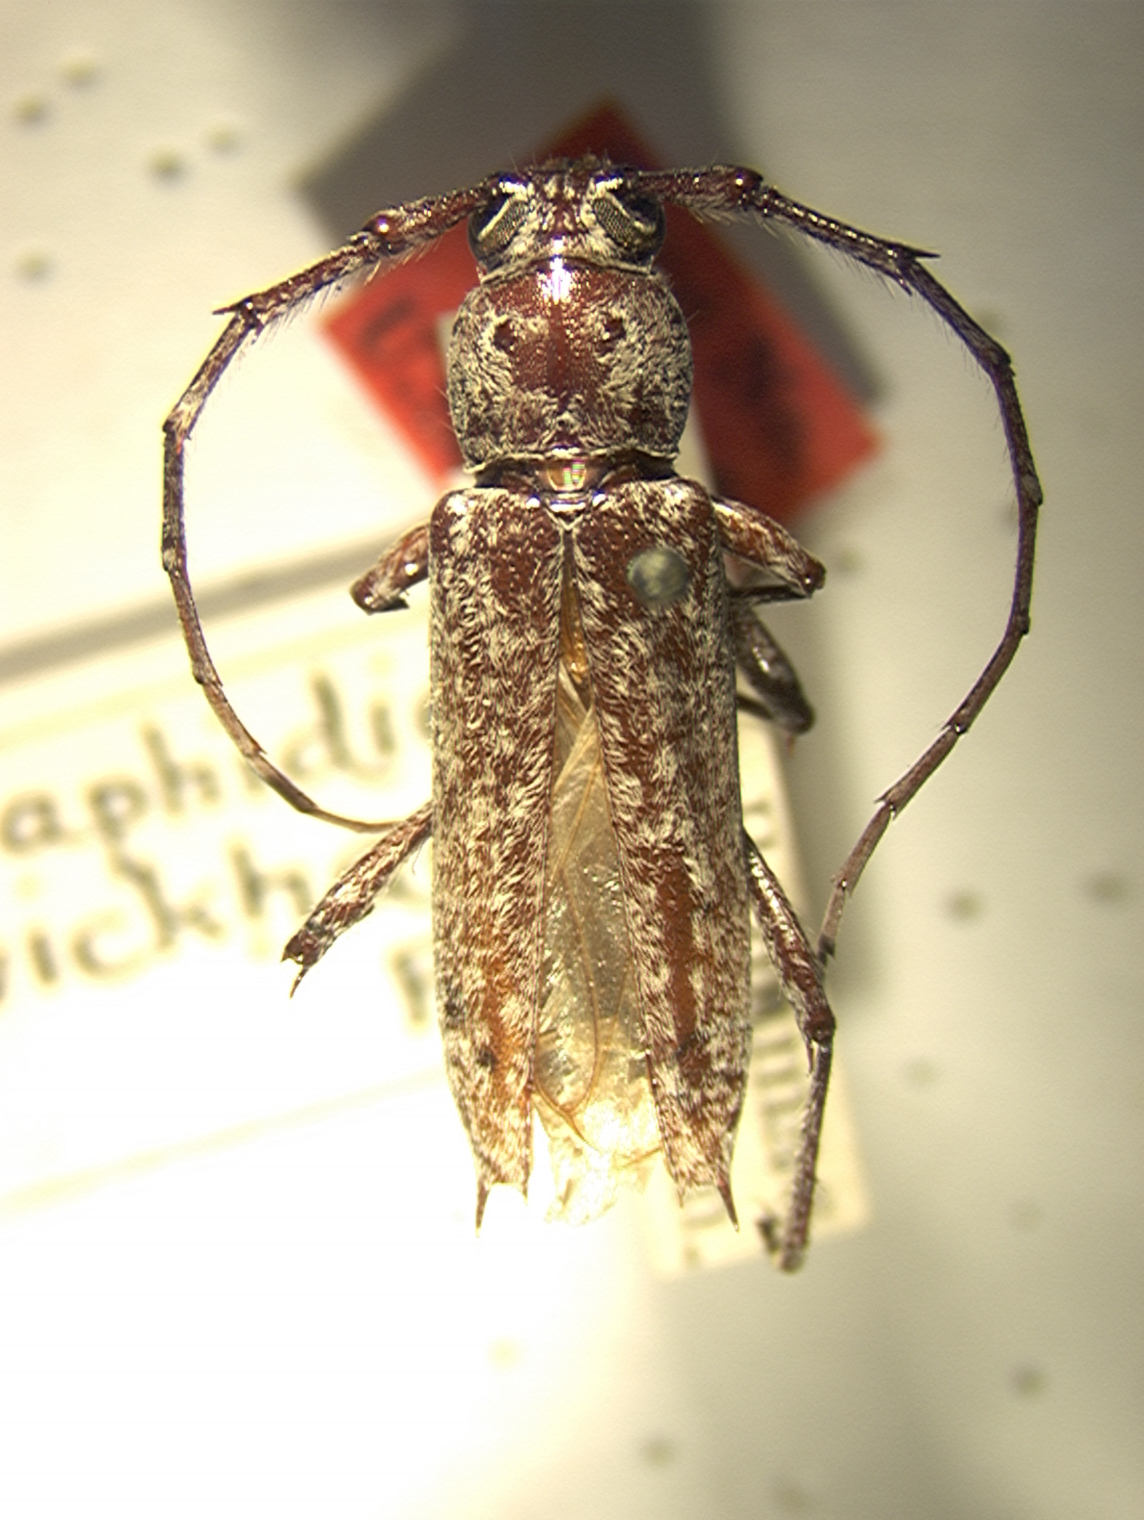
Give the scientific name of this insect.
Elaphidion manni (also Elaphidion wickhami)
